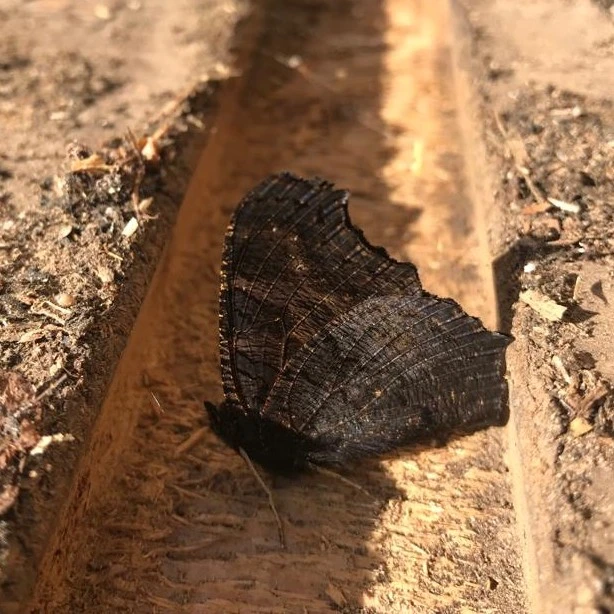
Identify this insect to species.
Aglais io
